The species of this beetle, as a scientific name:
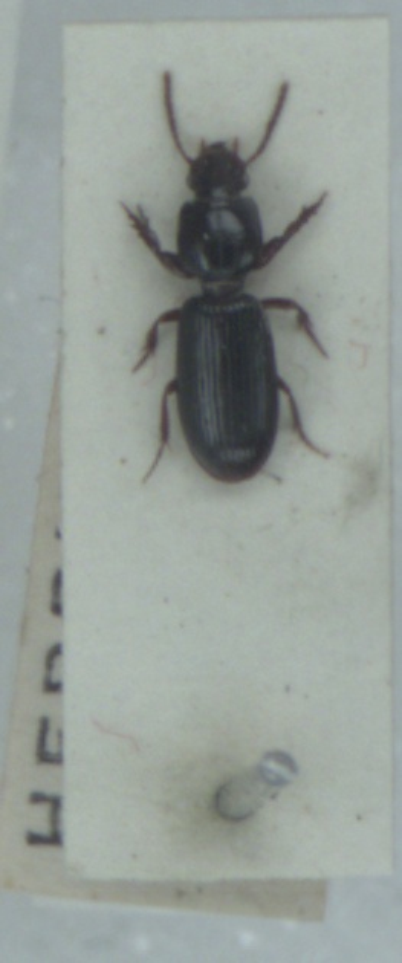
Clivina fossor
